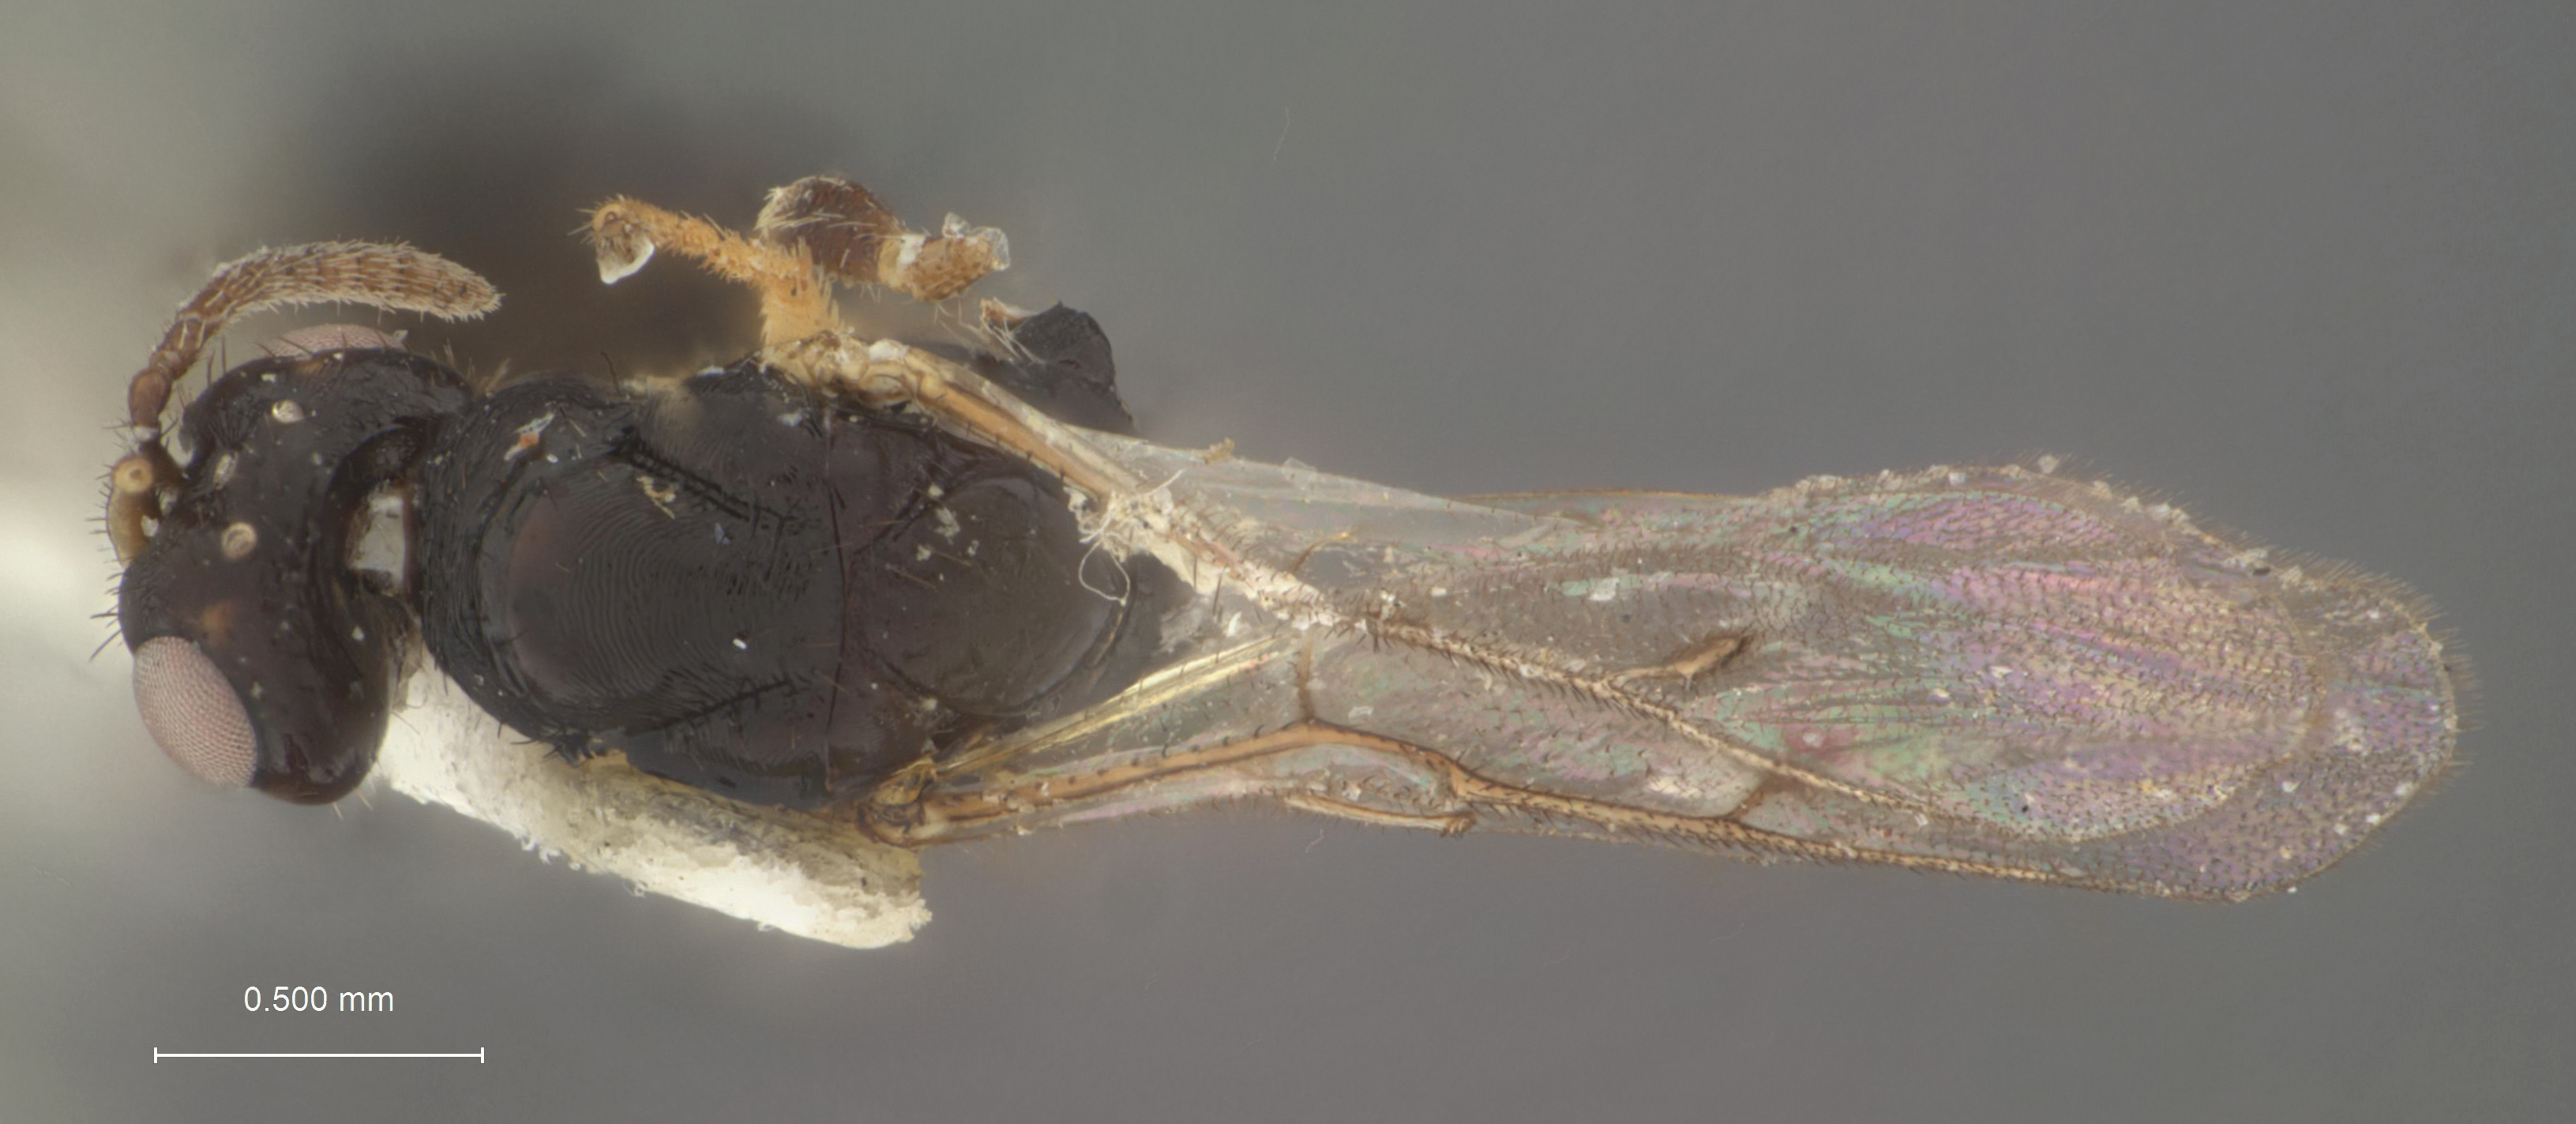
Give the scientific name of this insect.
Megastigmus piceae
